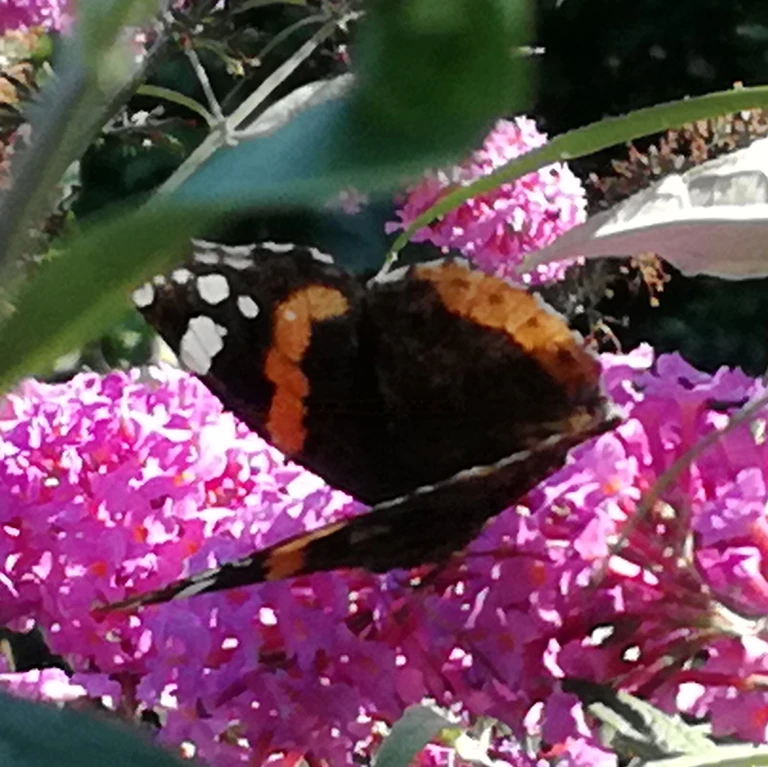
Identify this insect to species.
Vanessa atalanta
